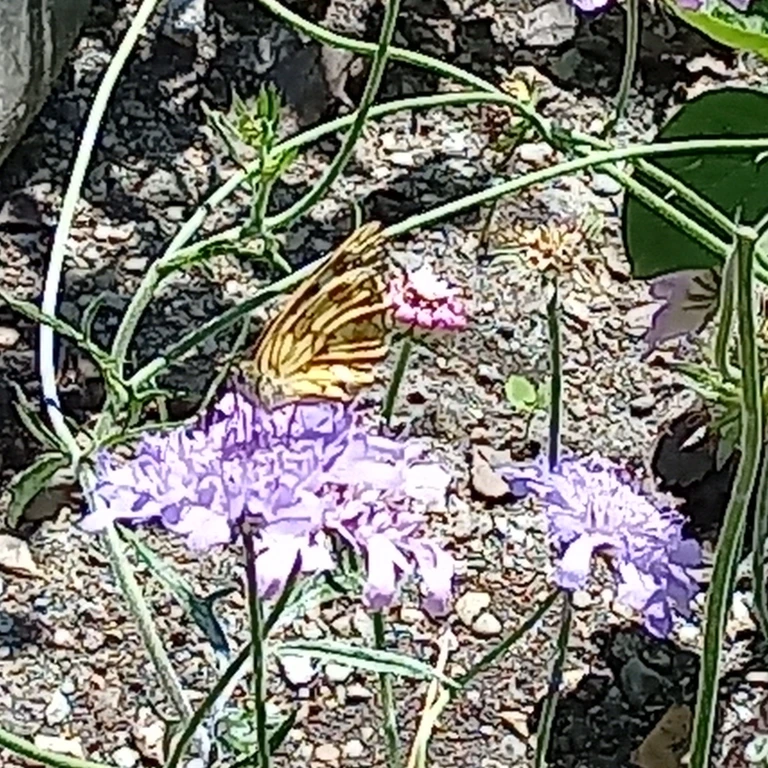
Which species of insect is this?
Melanargia galathea
